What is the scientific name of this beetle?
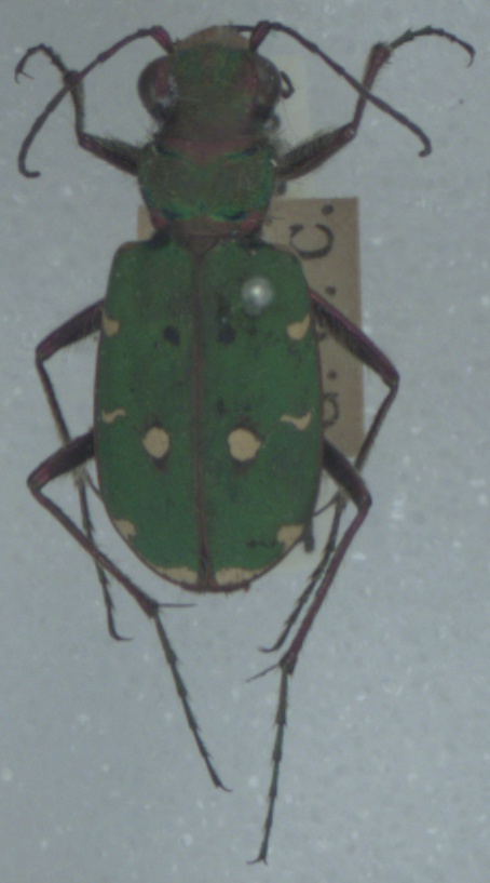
Cicindela campestris
